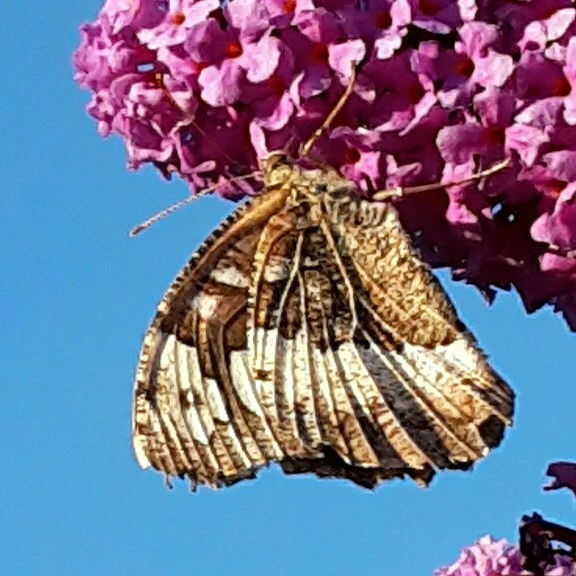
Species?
Brintesia circe
